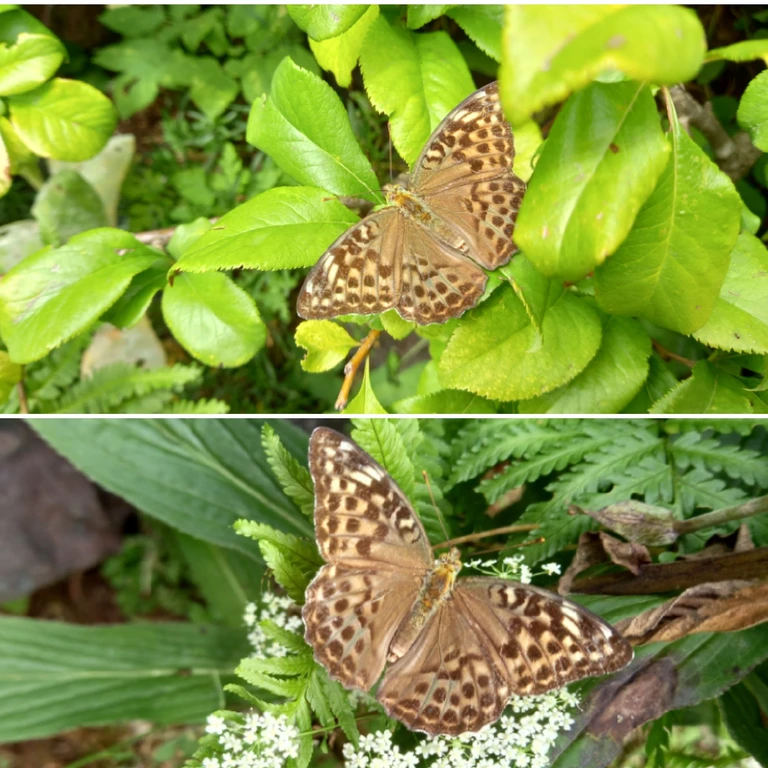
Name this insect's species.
Argynnis paphia
